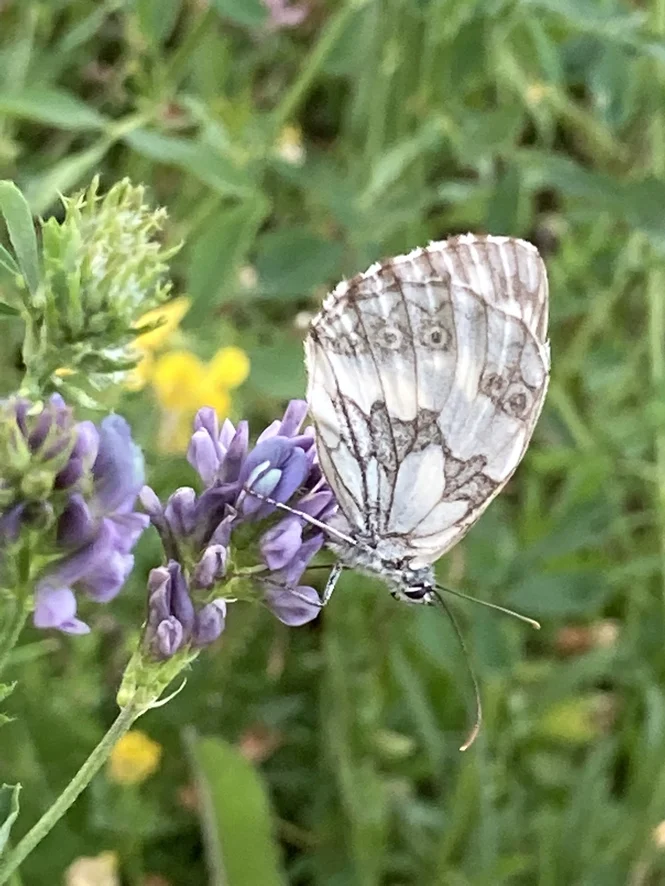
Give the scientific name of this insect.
Melanargia galathea
